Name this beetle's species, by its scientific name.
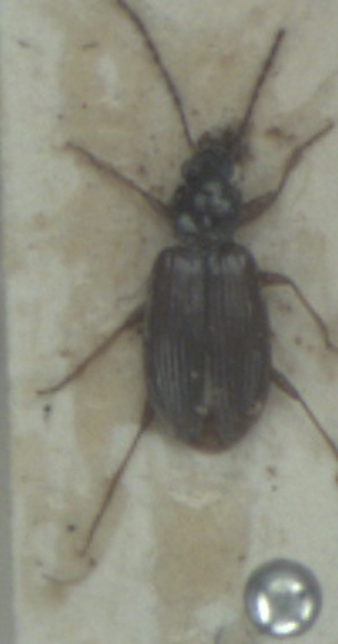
Bembidion geniculatum
